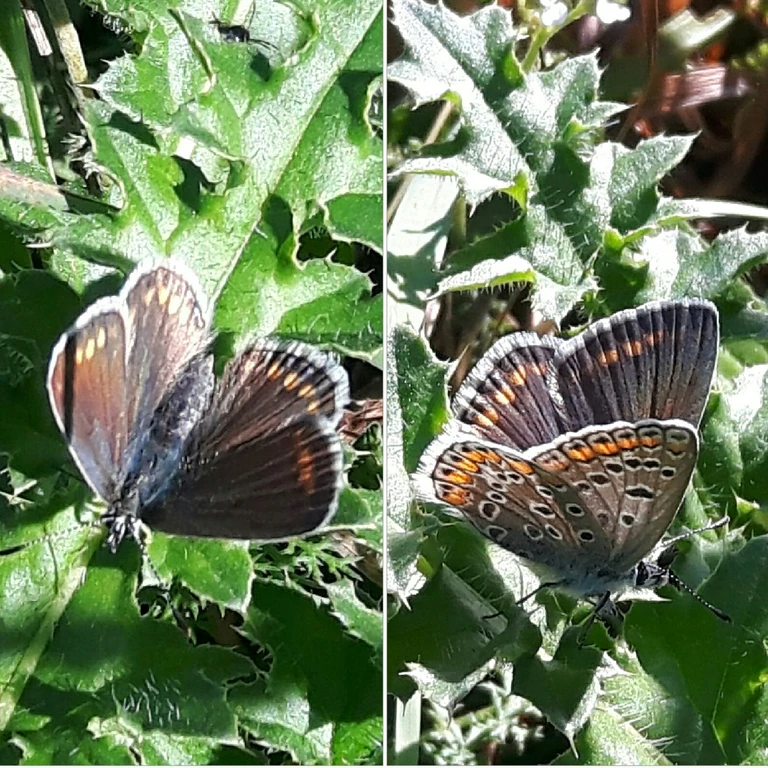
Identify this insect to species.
Polyommatus icarus
